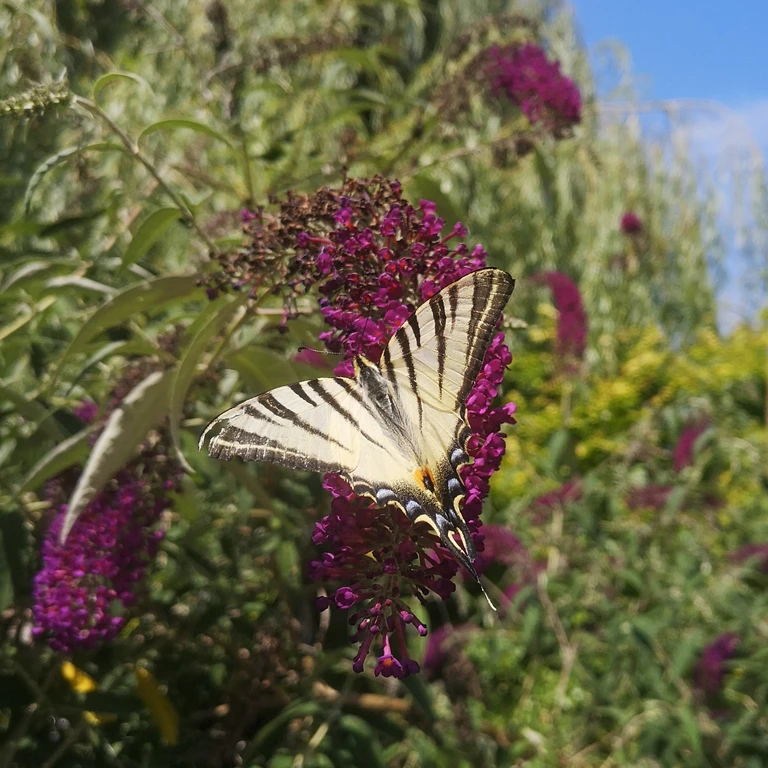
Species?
Iphiclides podalirius
